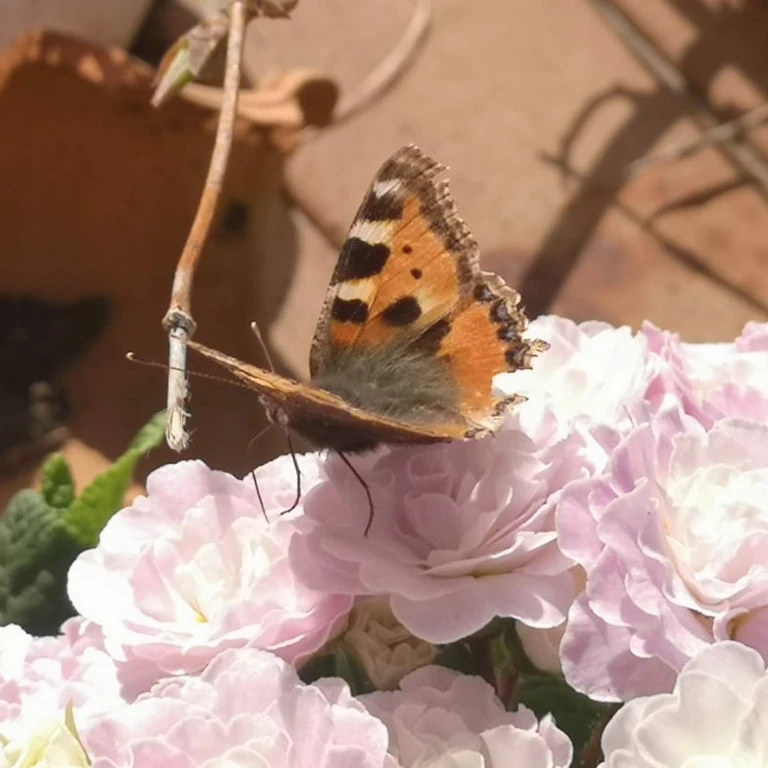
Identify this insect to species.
Aglais urticae
